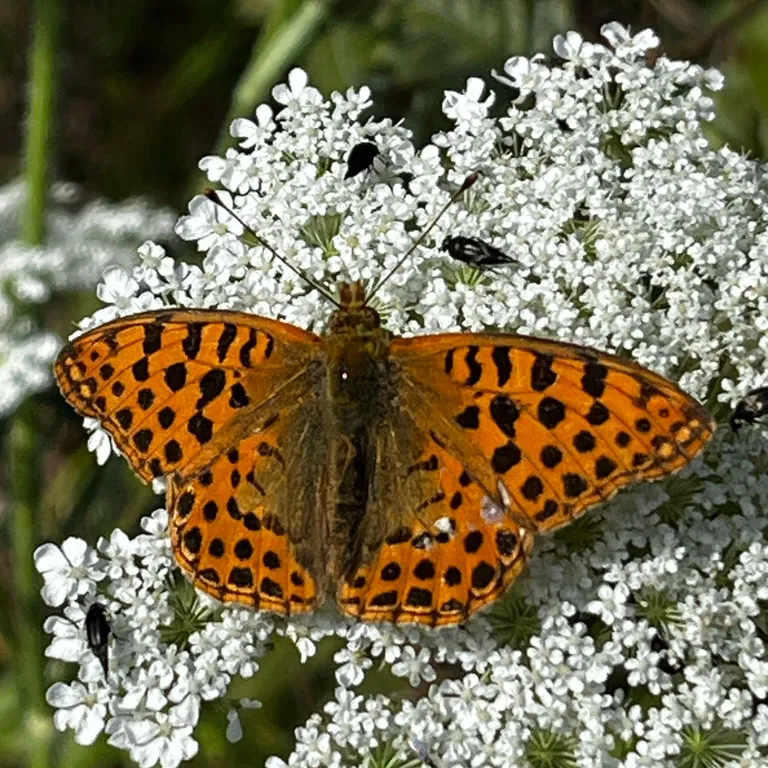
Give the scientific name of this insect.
Issoria lathonia
